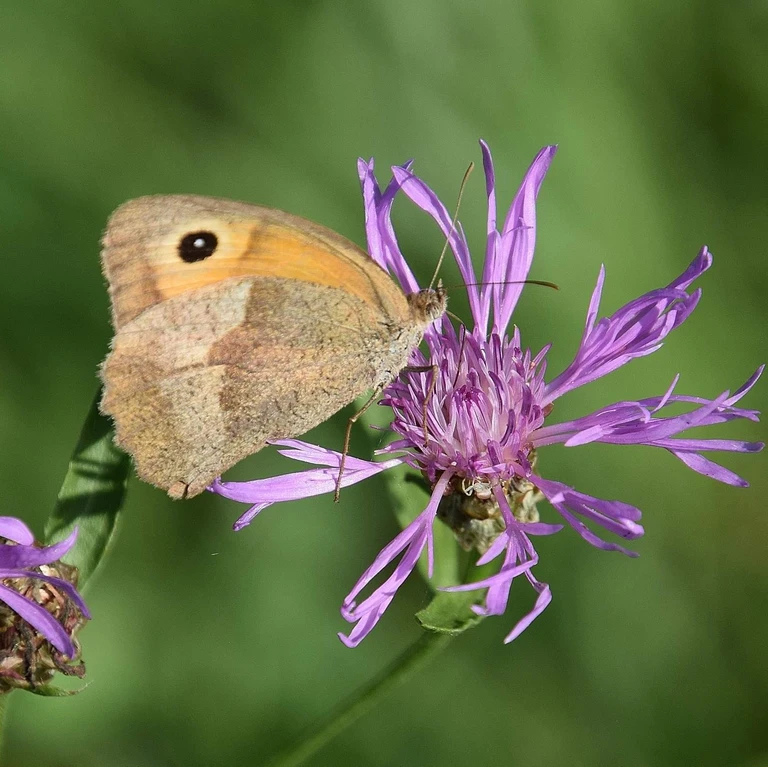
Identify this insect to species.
Maniola jurtina
